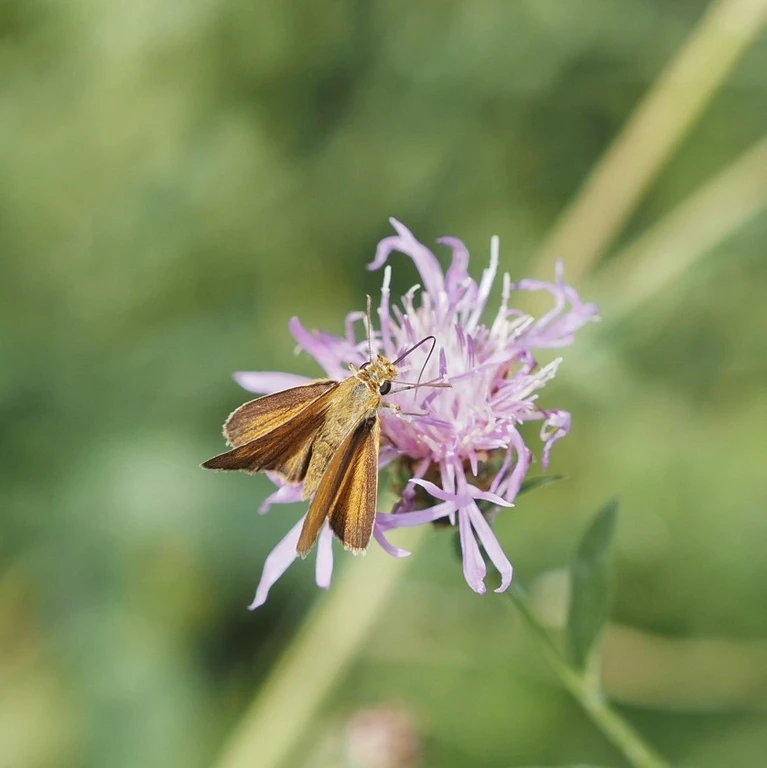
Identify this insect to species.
Thymelicus acteon
